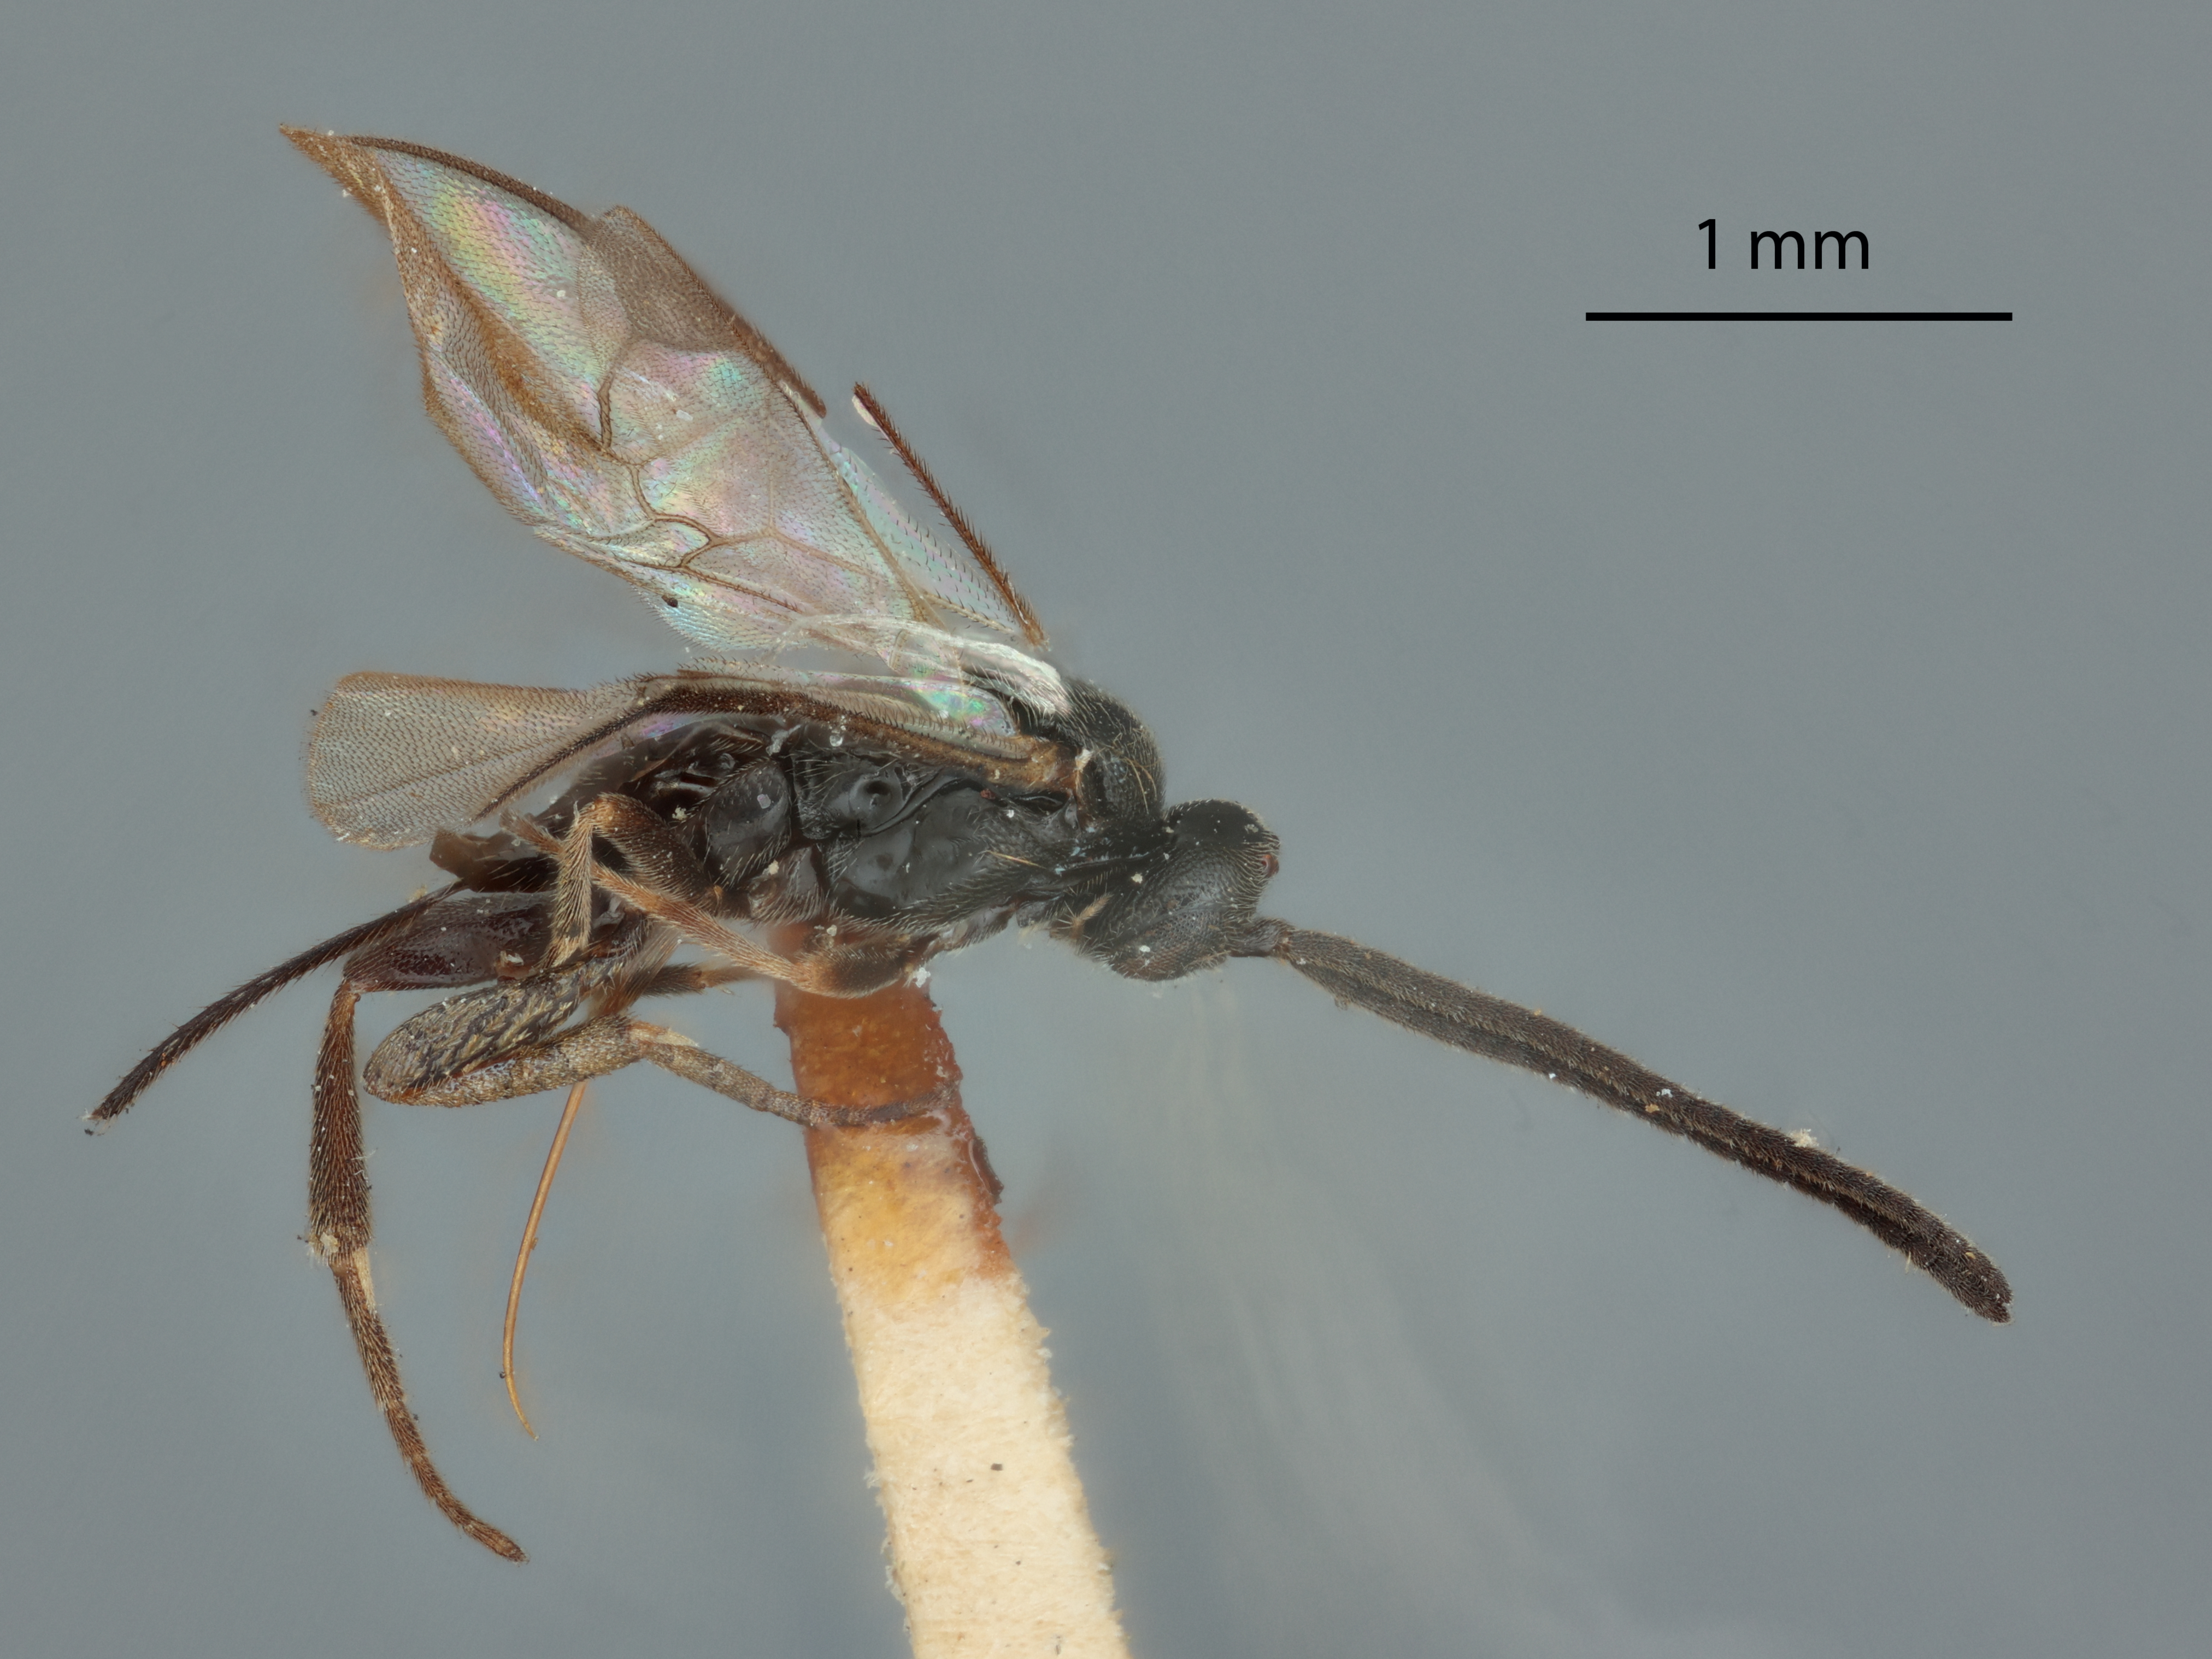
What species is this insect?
Apanteles galatea
